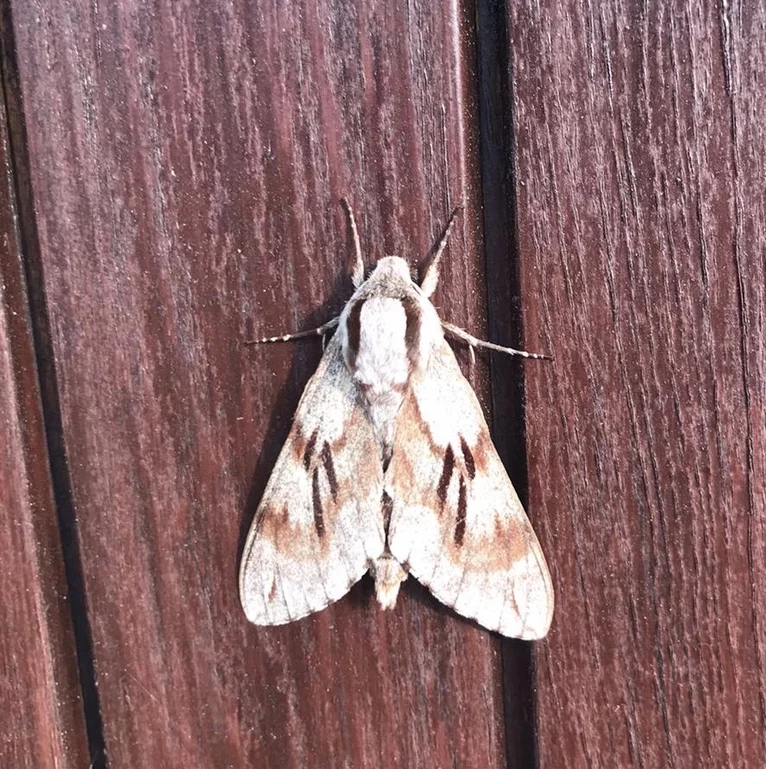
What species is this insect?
Sphinx pinastri
